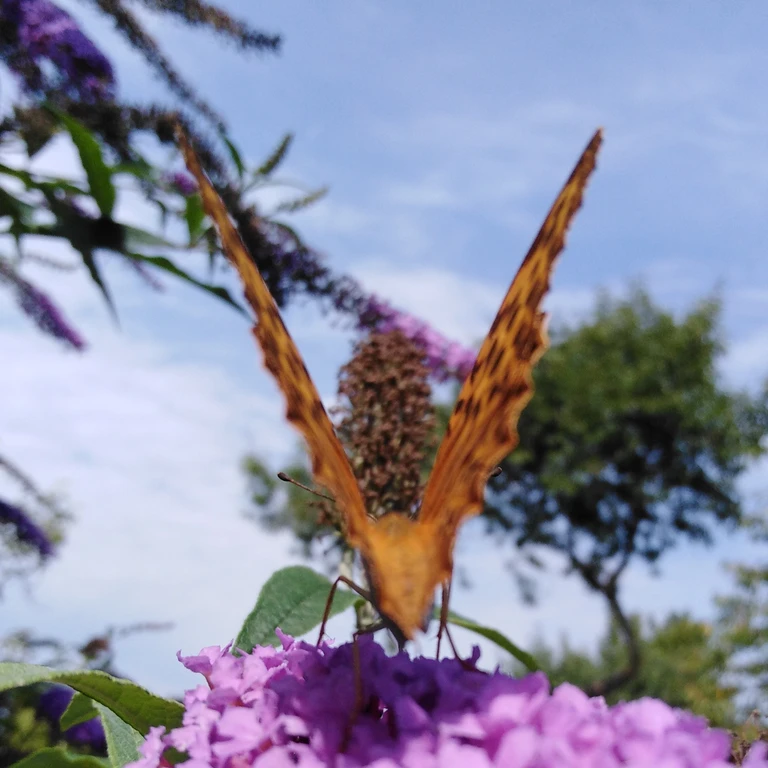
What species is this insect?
Argynnis paphia
